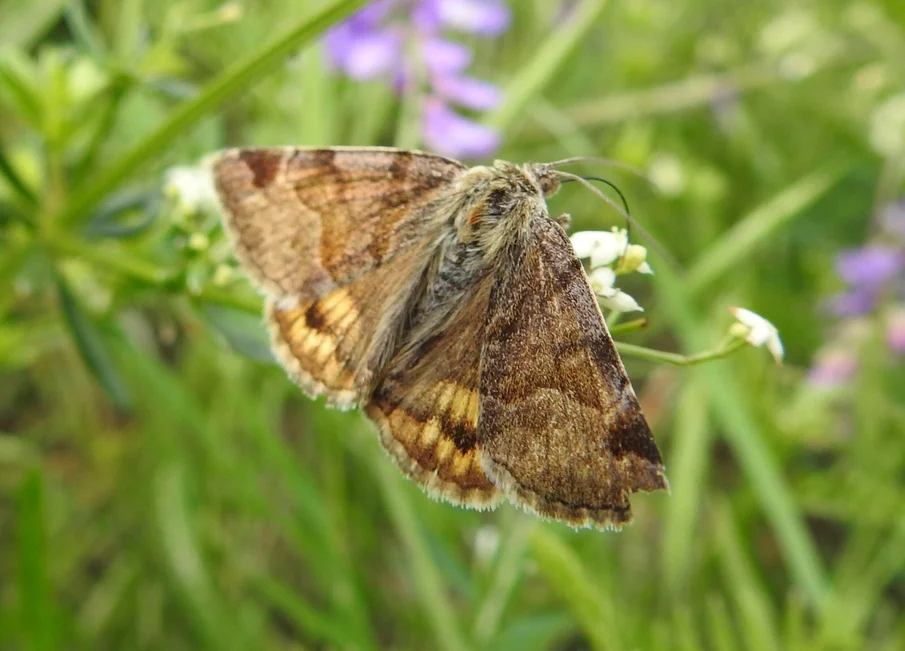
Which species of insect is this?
Euclidia glyphica
